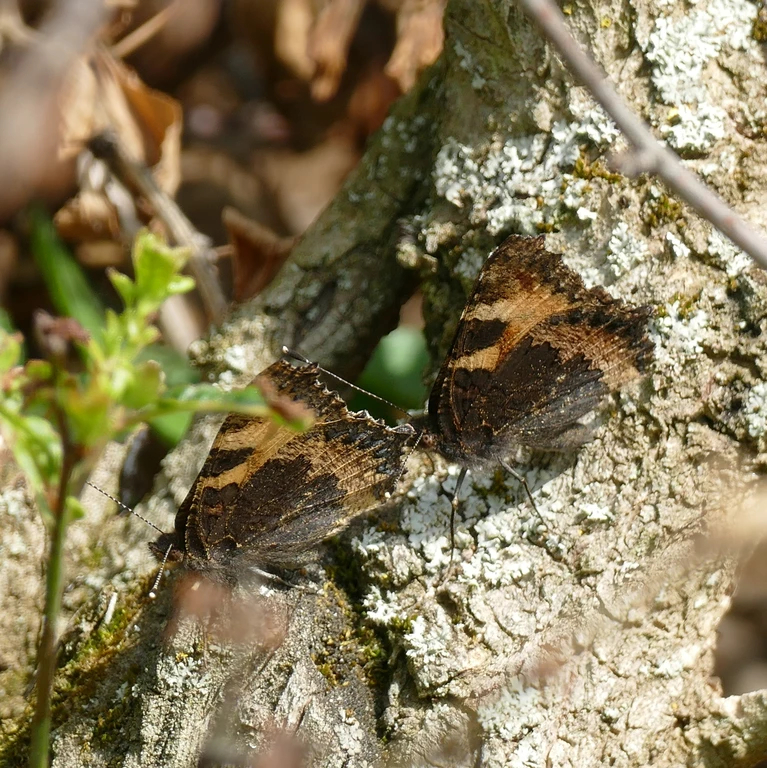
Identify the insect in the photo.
Aglais urticae
